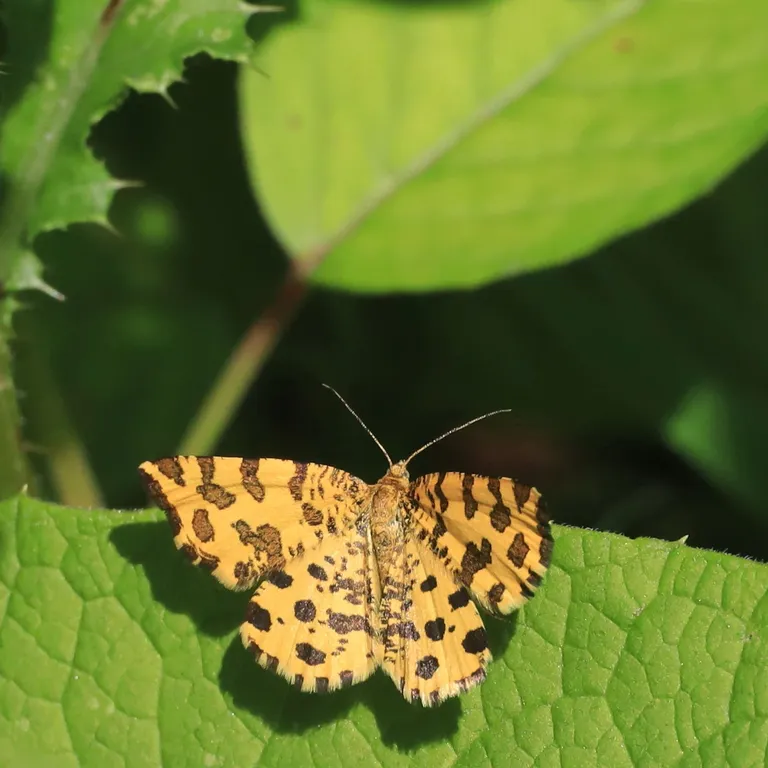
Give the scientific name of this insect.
Pseudopanthera macularia
